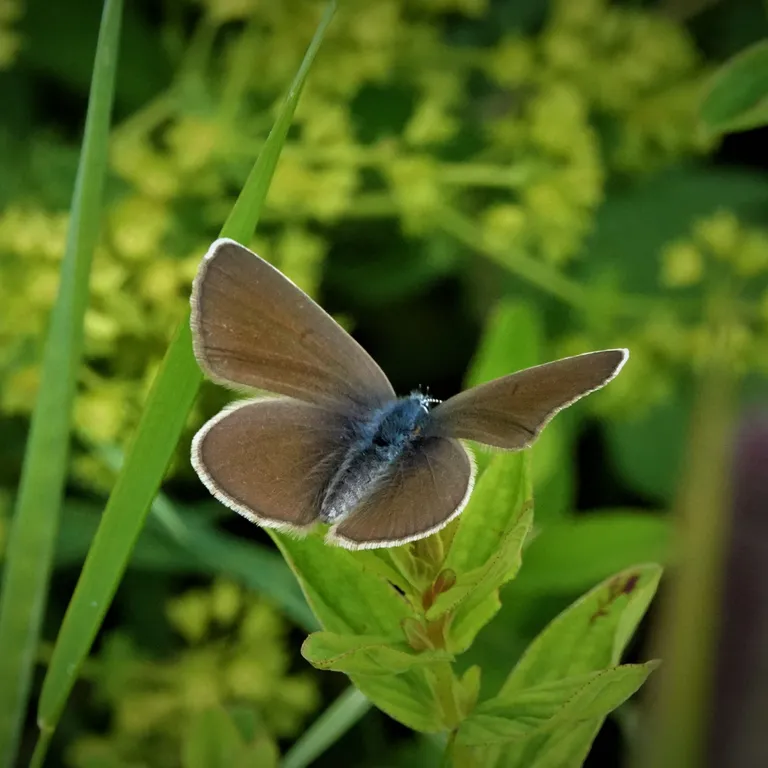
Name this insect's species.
Cyaniris semiargus
